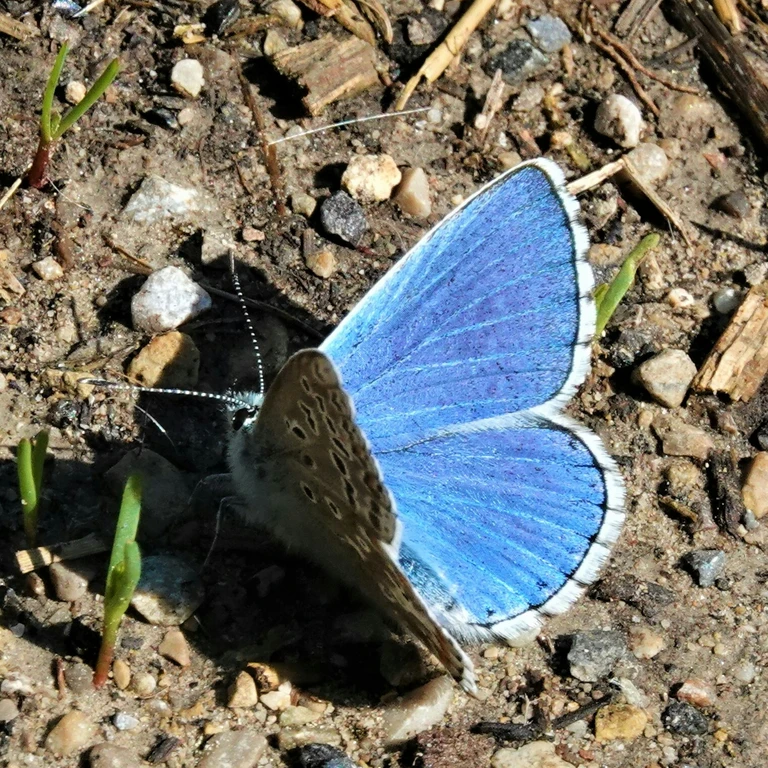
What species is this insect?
Lysandra bellargus
